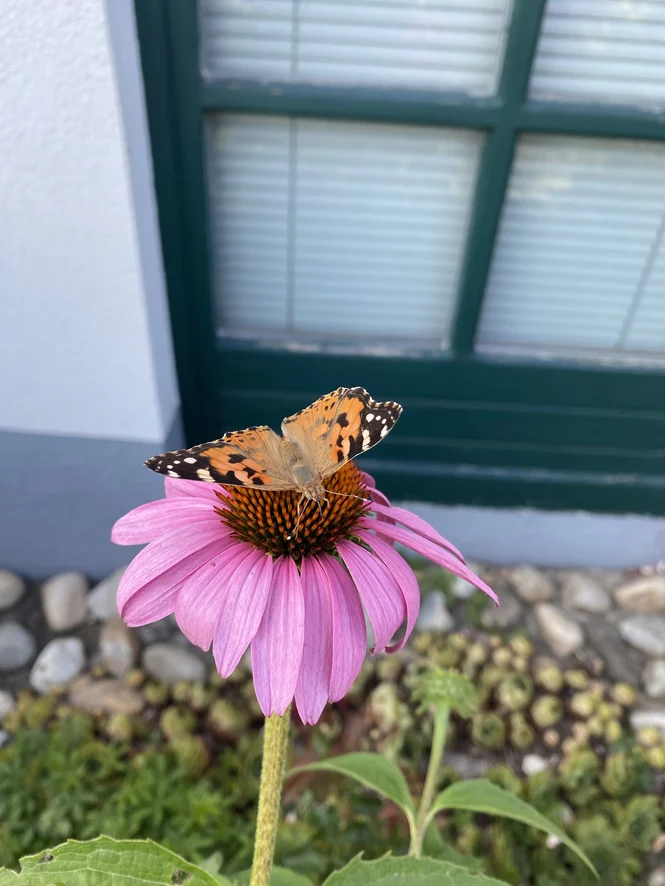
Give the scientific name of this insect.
Vanessa cardui
